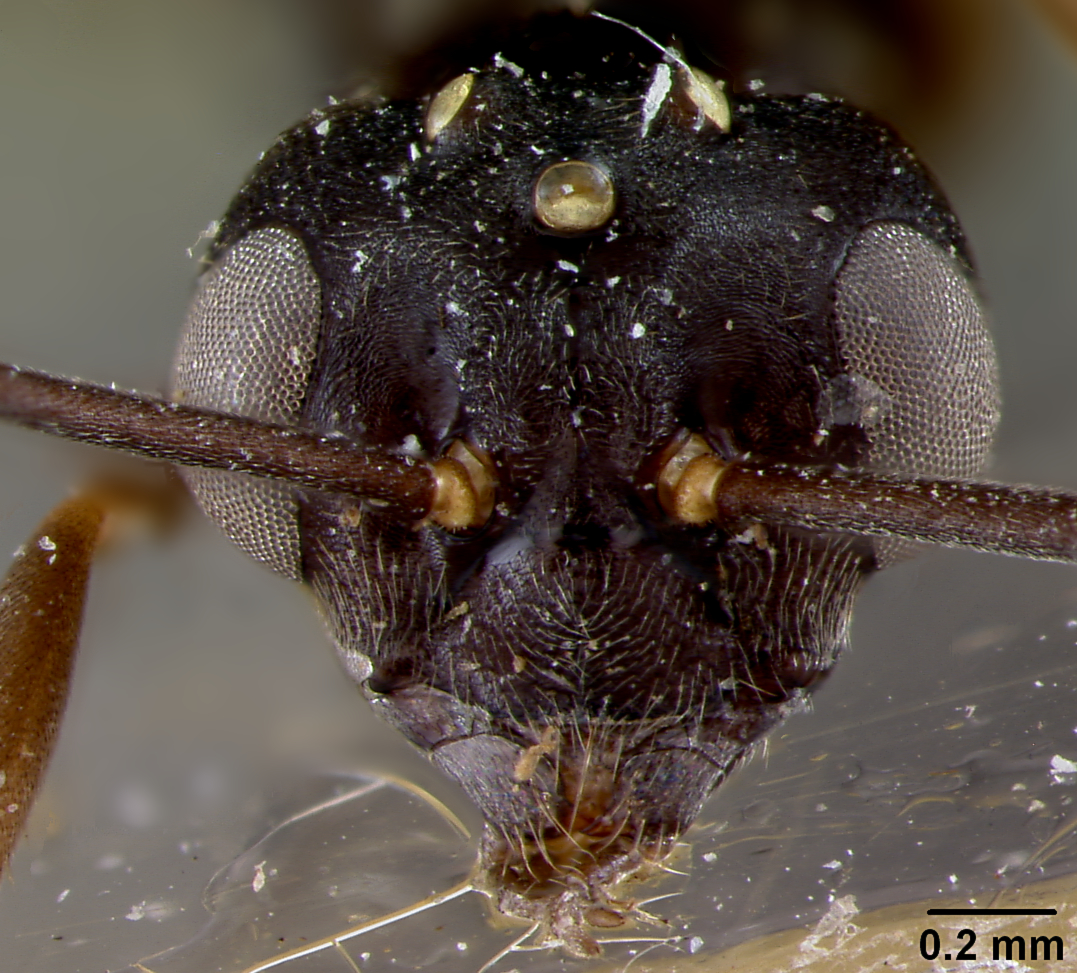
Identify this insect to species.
Formica naefi
